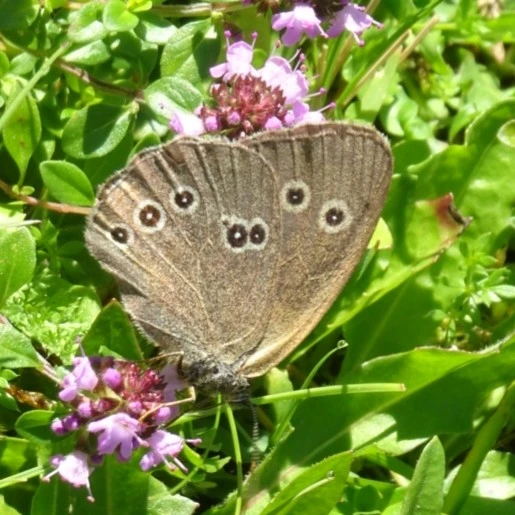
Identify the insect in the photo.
Aphantopus hyperantus
